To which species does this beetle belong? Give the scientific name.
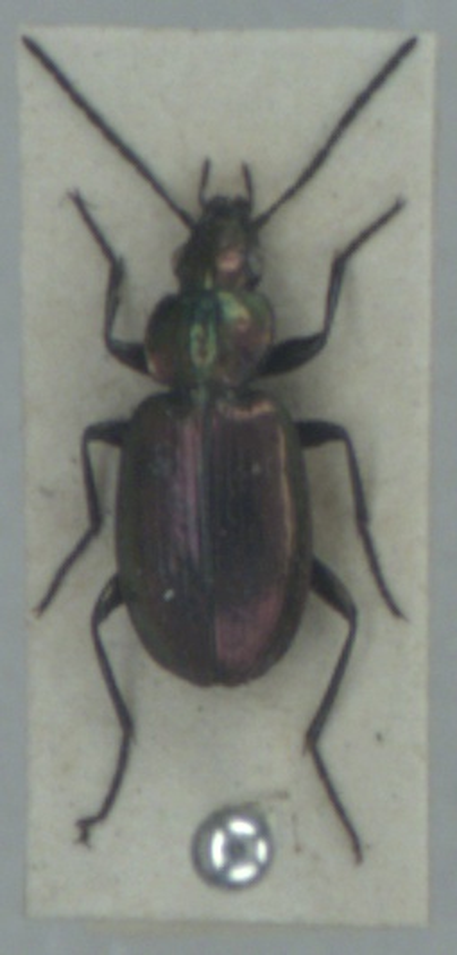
Agonum ericeti
